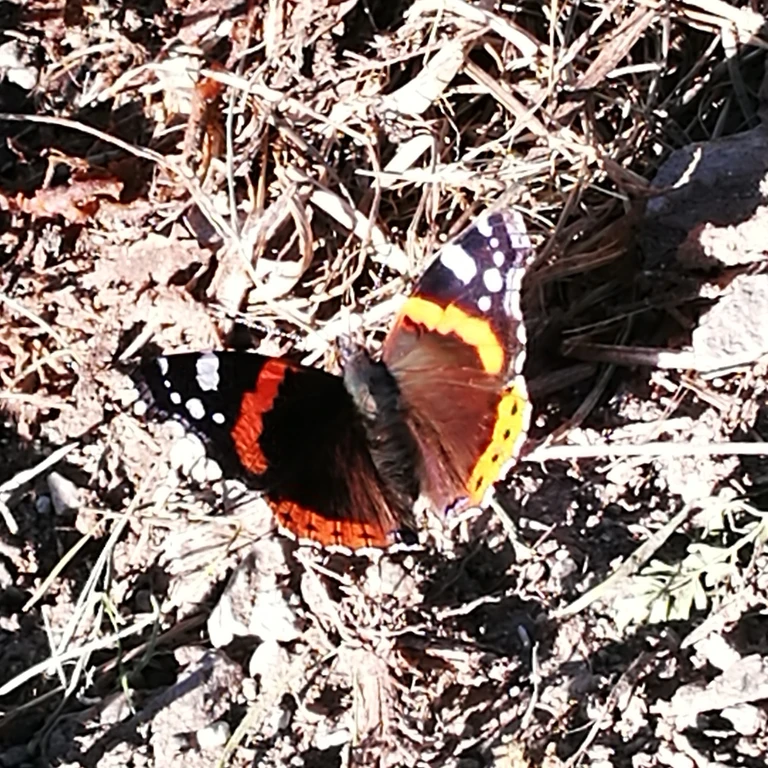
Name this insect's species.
Vanessa atalanta
